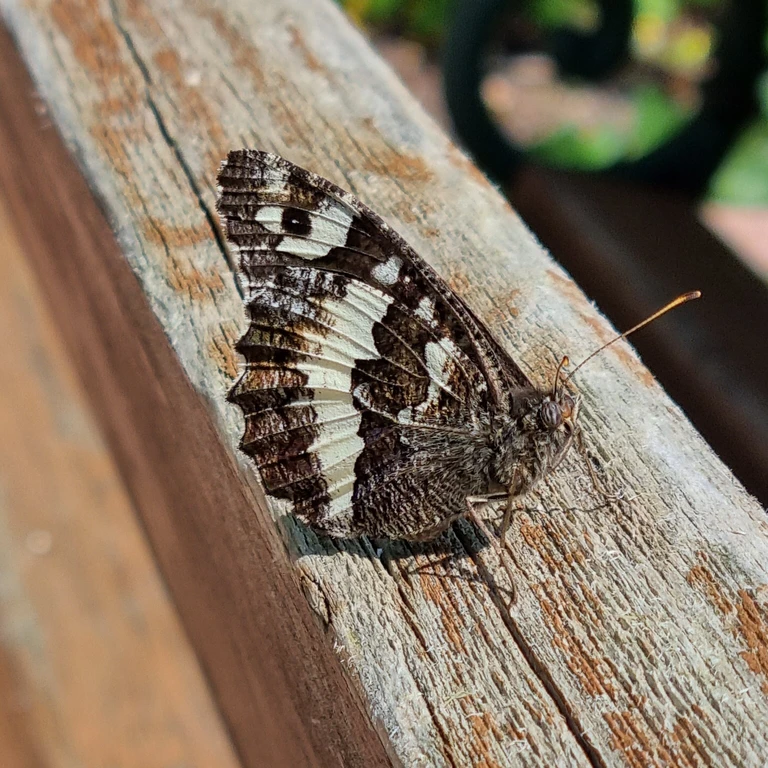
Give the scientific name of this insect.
Brintesia circe
